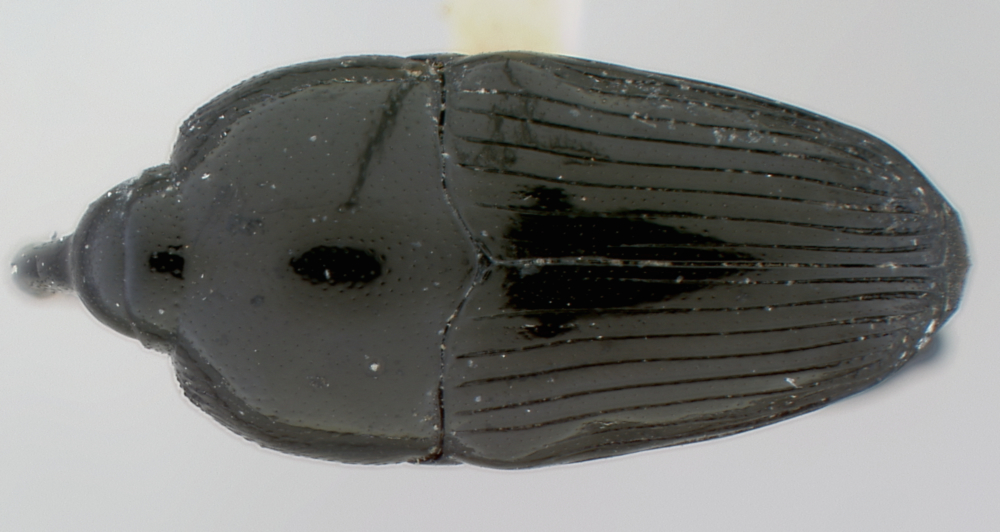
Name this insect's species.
Linomadarus inornatus
